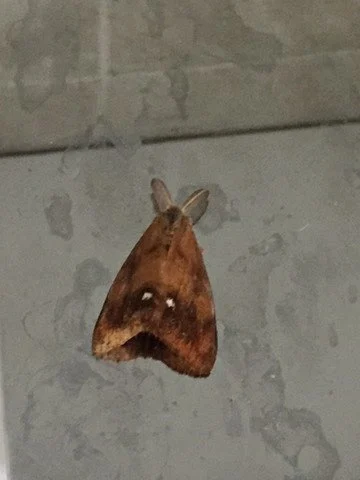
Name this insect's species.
Orgyia antiqua
